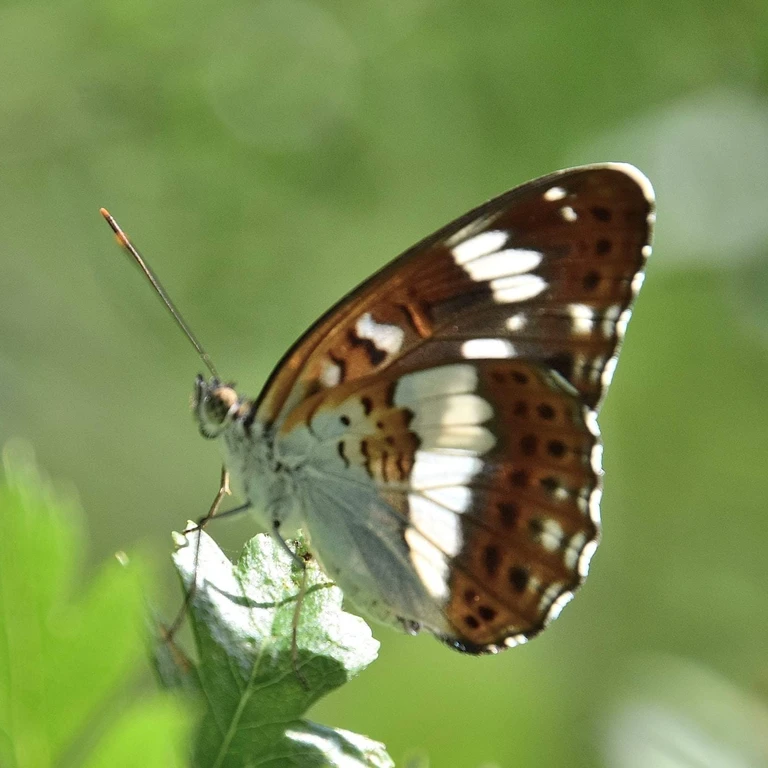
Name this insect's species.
Limenitis camilla (also Ladoga camilla)
